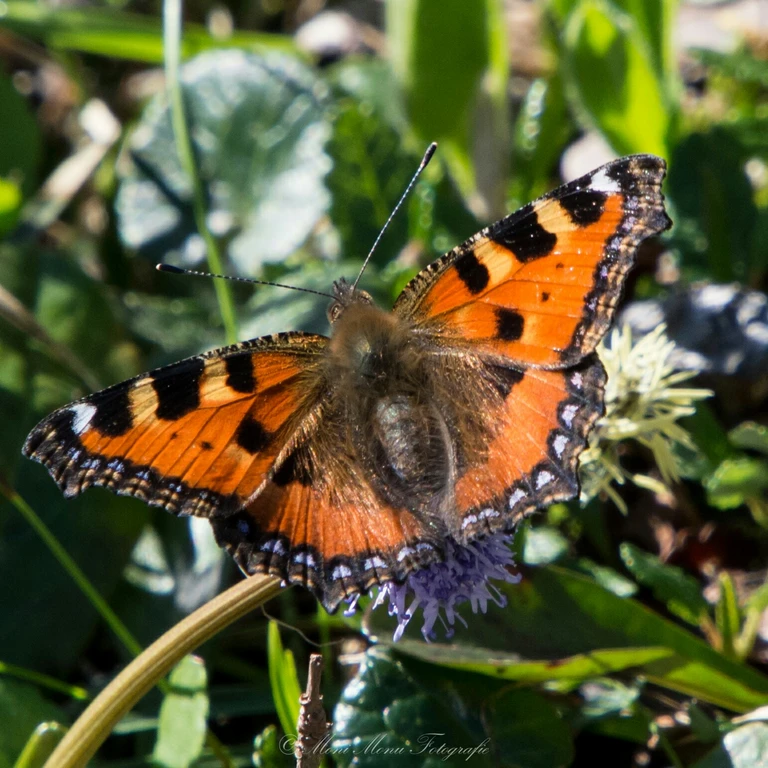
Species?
Aglais urticae
